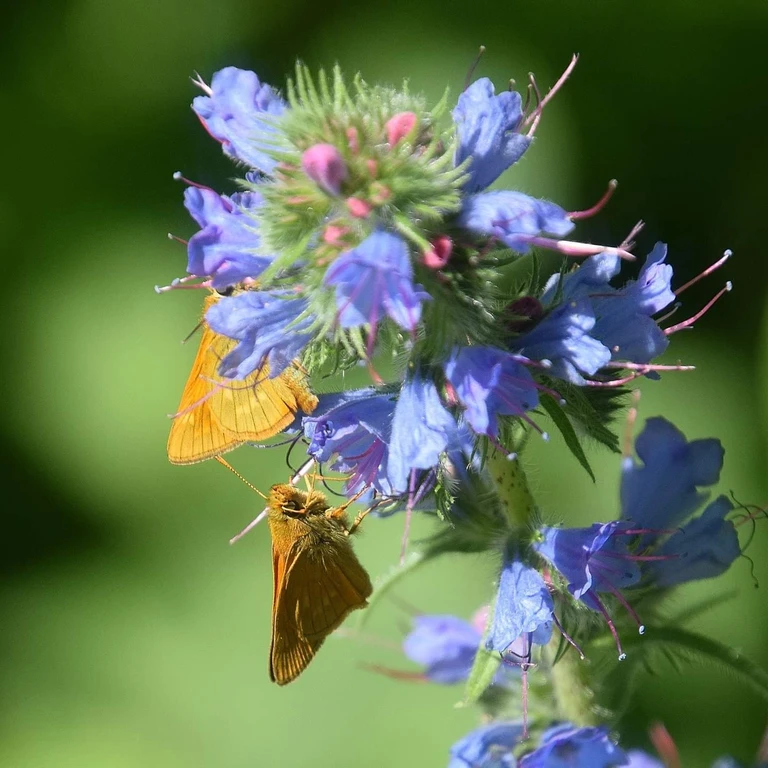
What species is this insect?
Ochlodes sylvanus (also Ochlodes venata)
